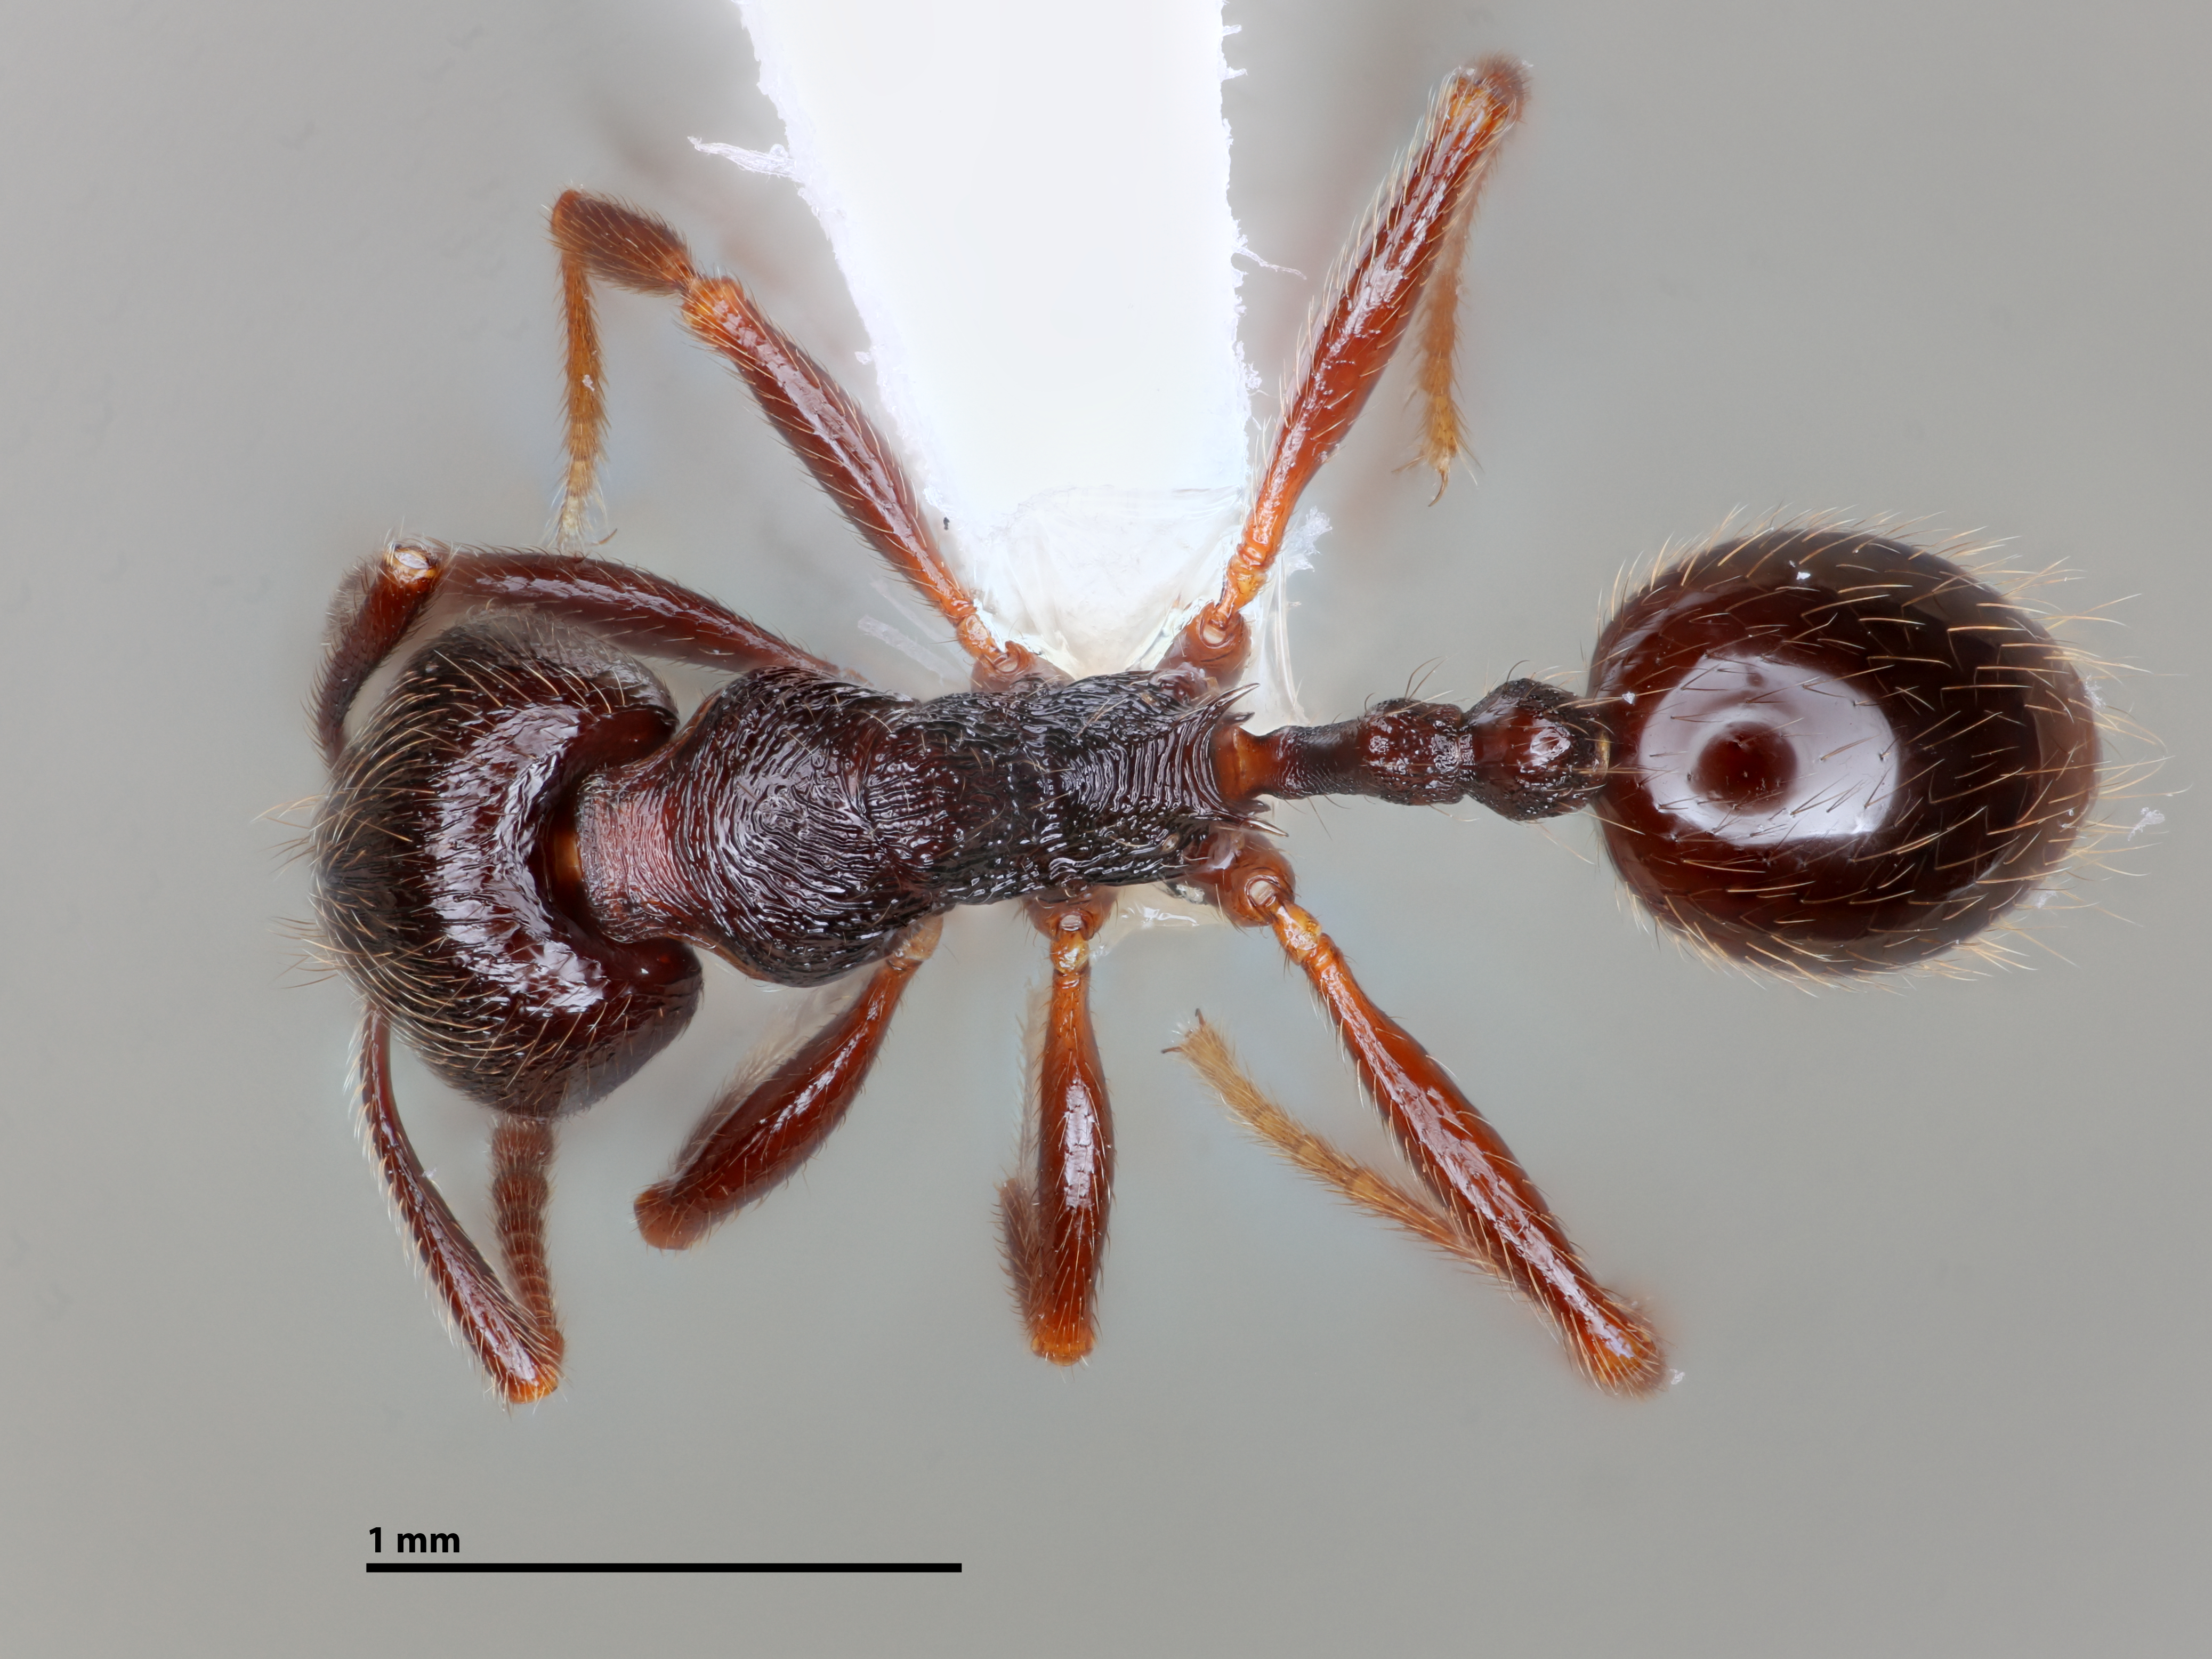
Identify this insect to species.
Stenamma leptospinum
